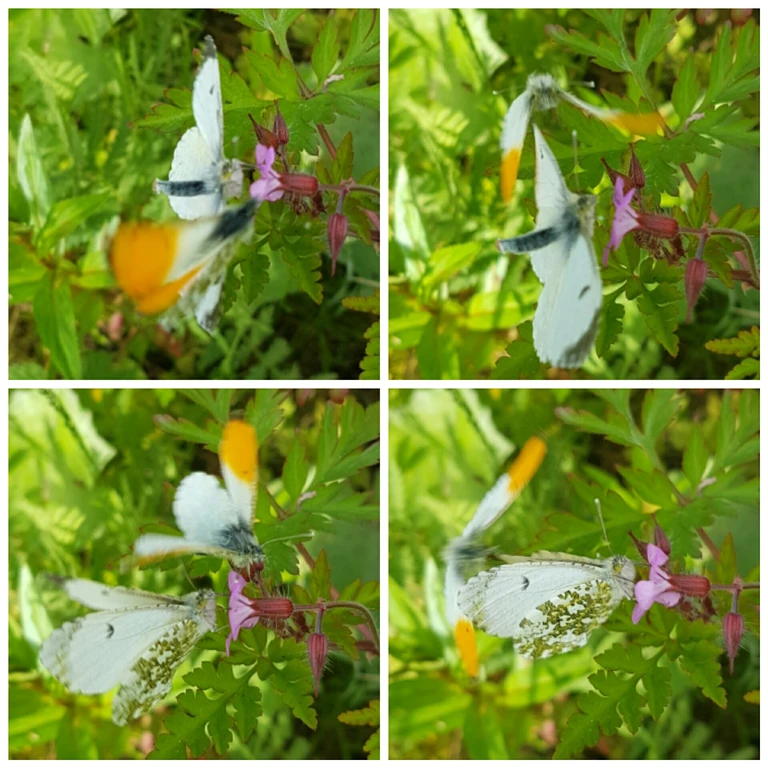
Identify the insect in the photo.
Anthocharis cardamines
